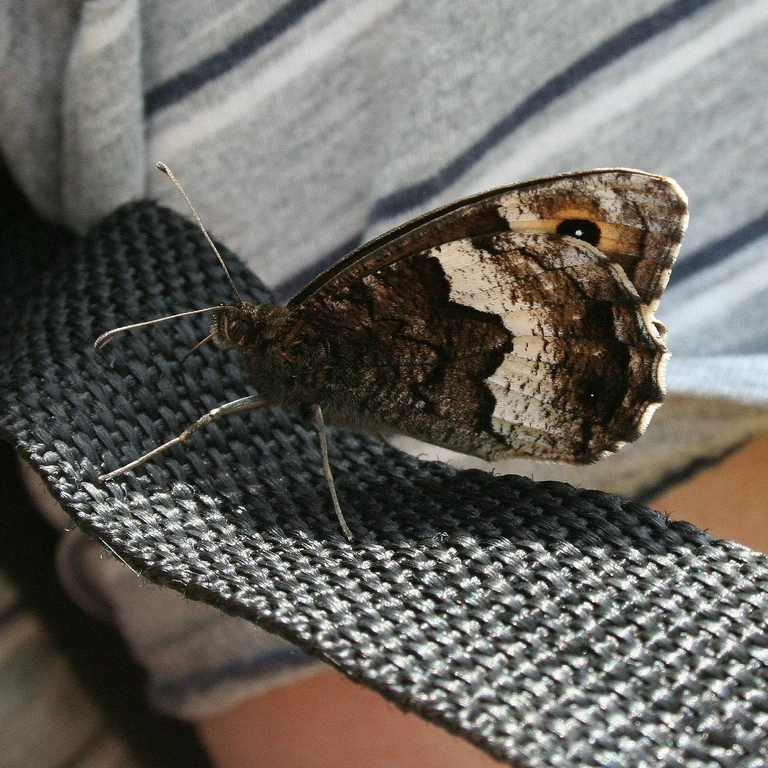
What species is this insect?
Hipparchia alcyone
